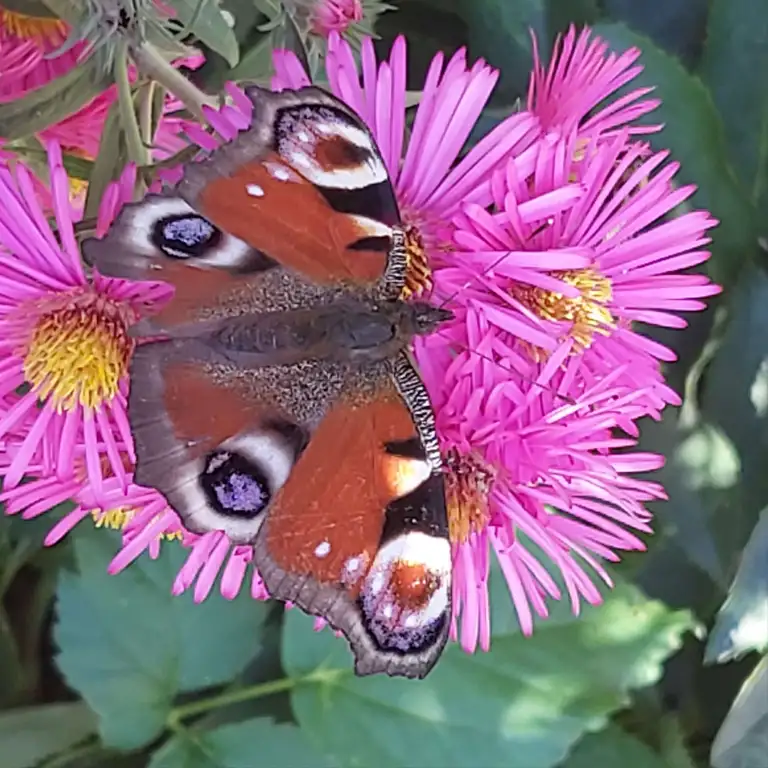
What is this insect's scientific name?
Aglais io
